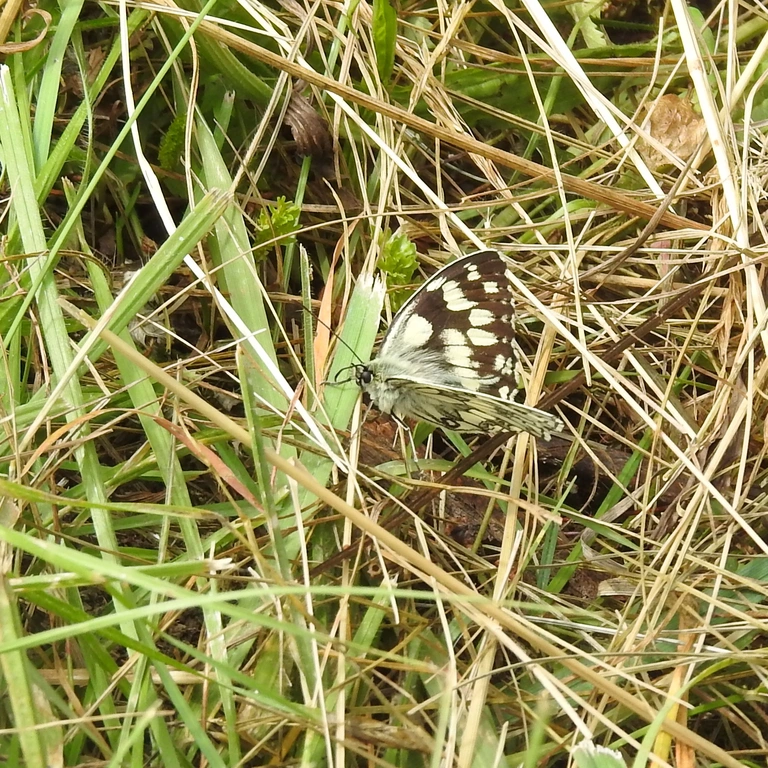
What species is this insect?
Melanargia galathea
